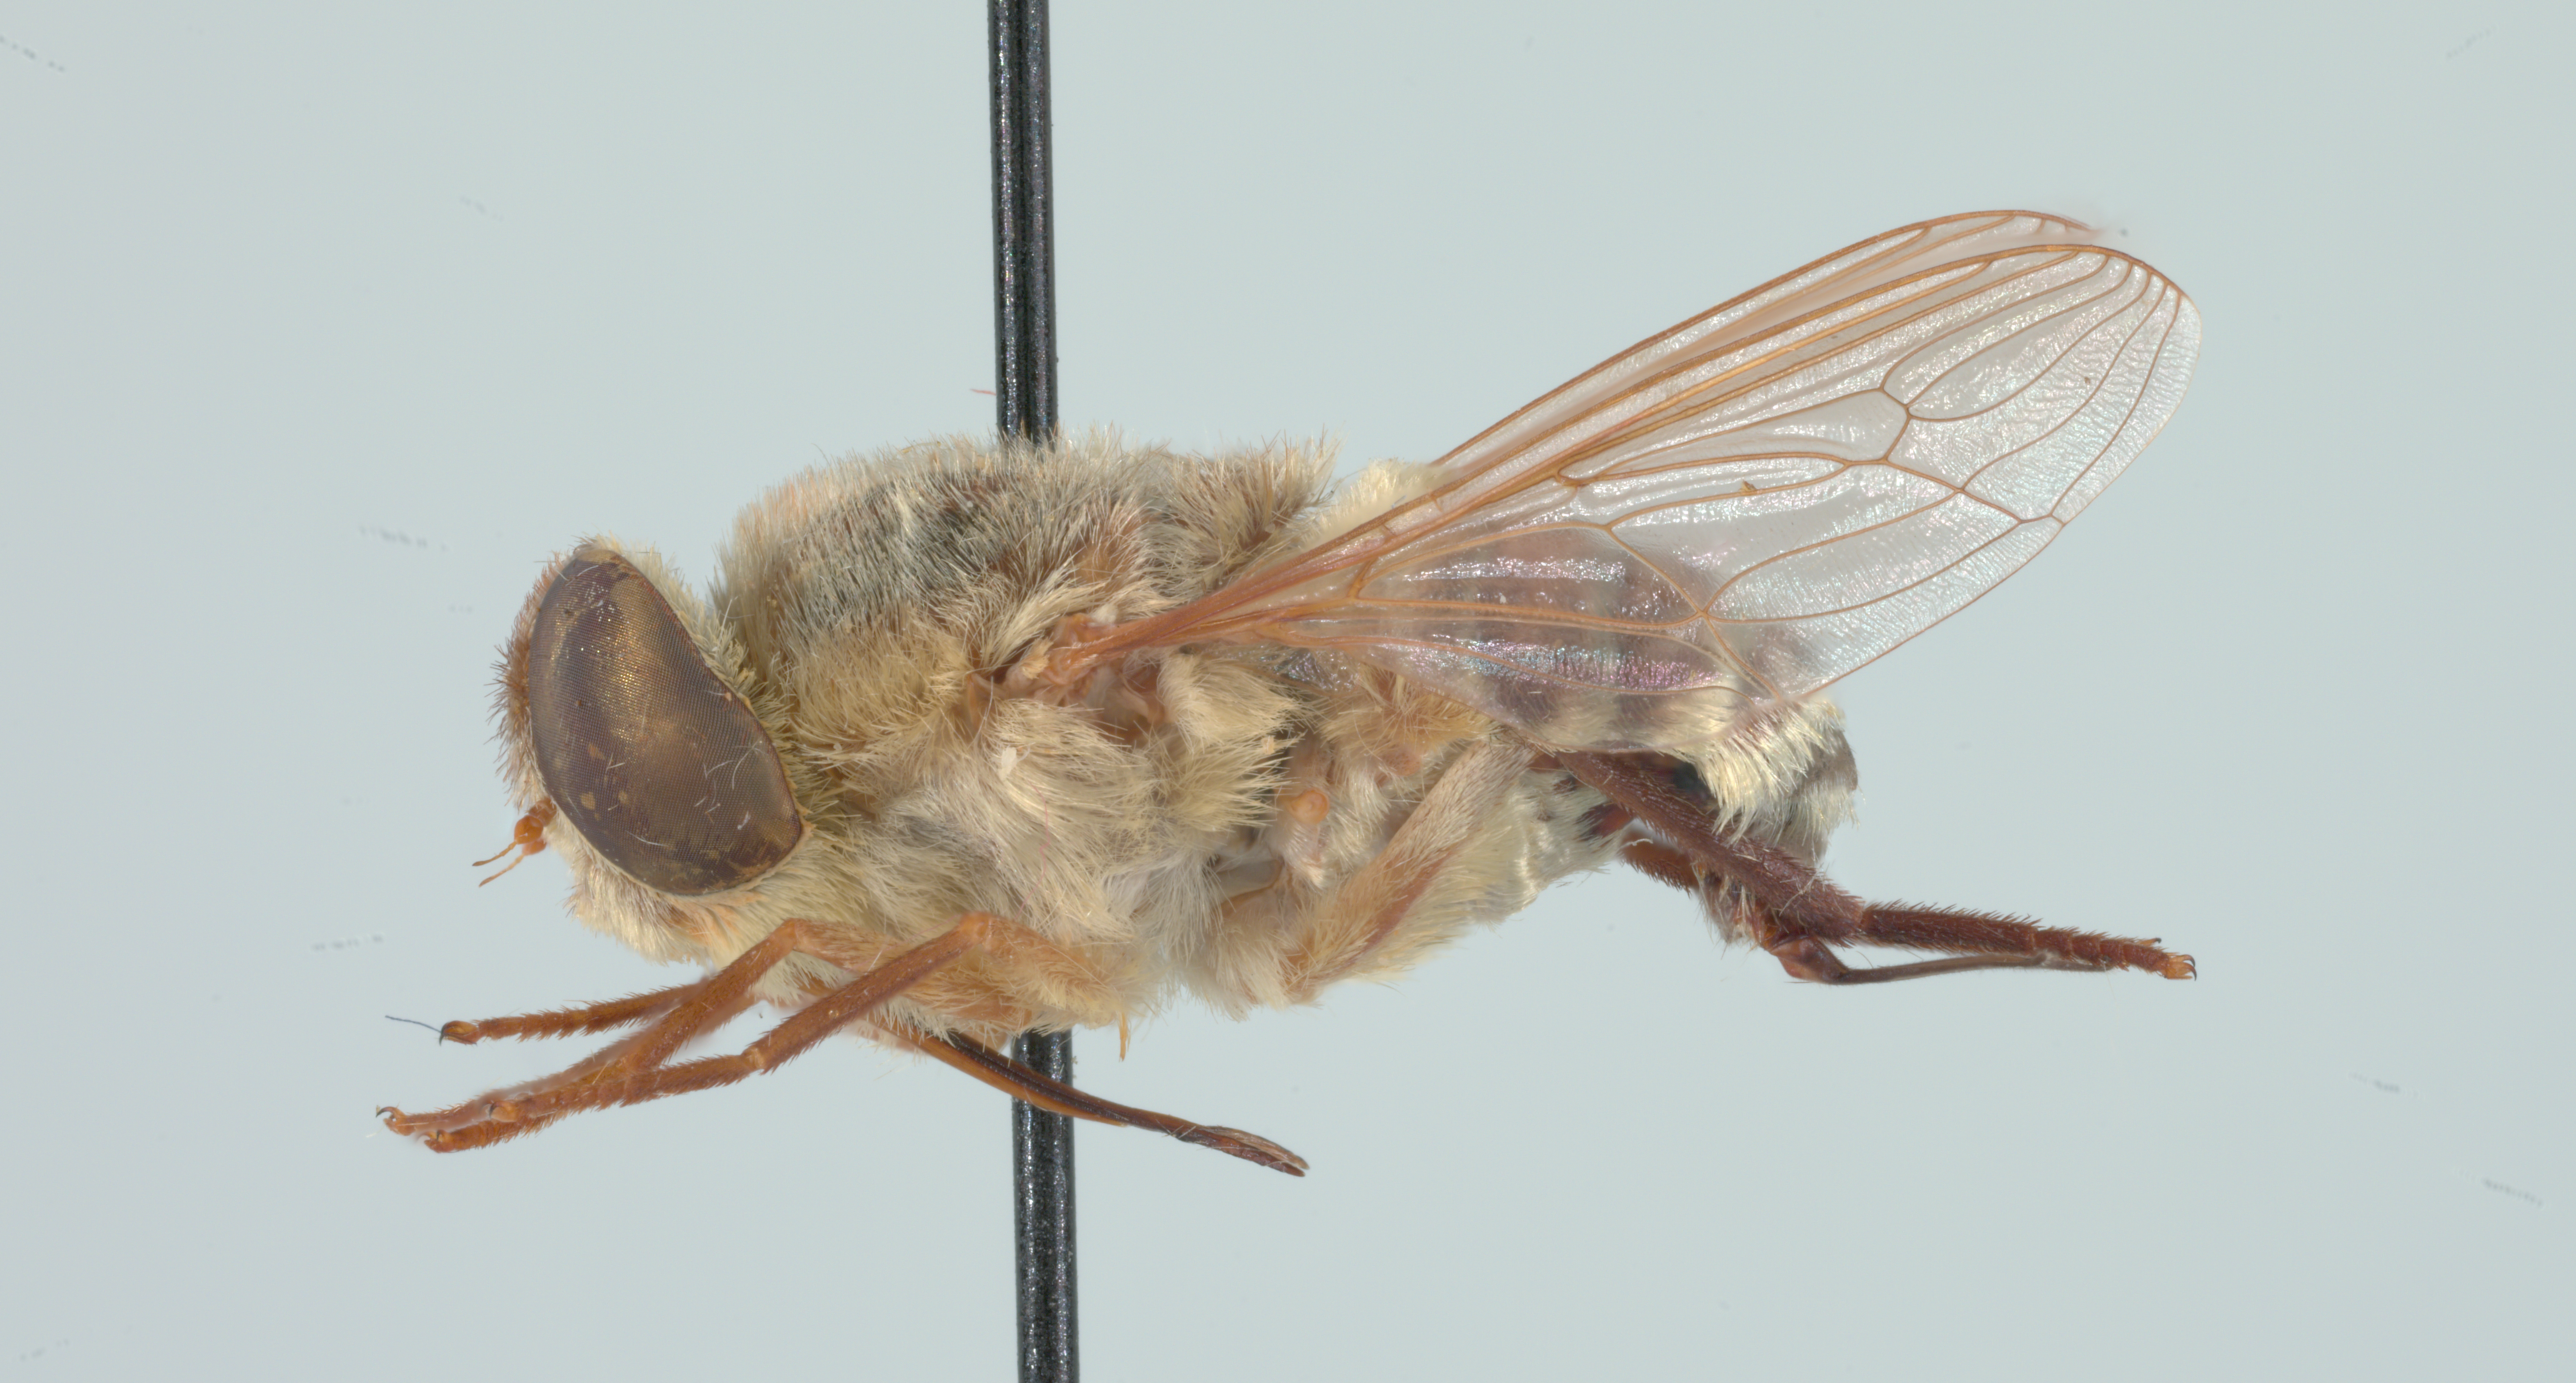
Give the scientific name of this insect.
Neorhynchocephalus volaticus
